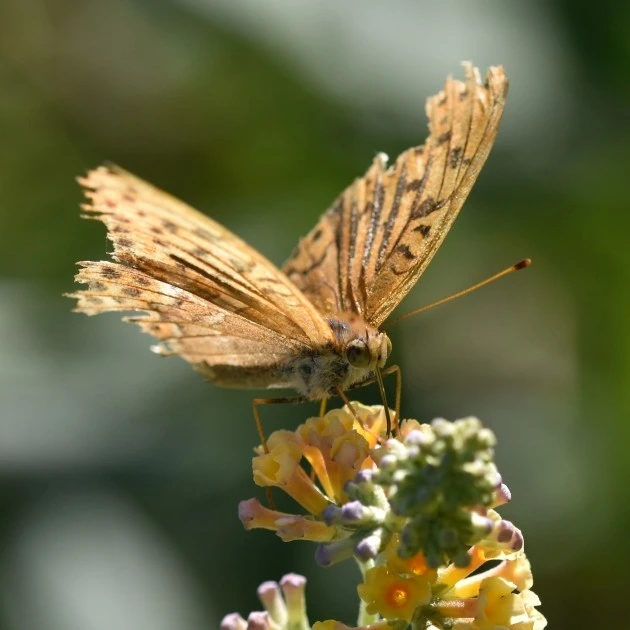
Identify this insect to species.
Argynnis paphia
